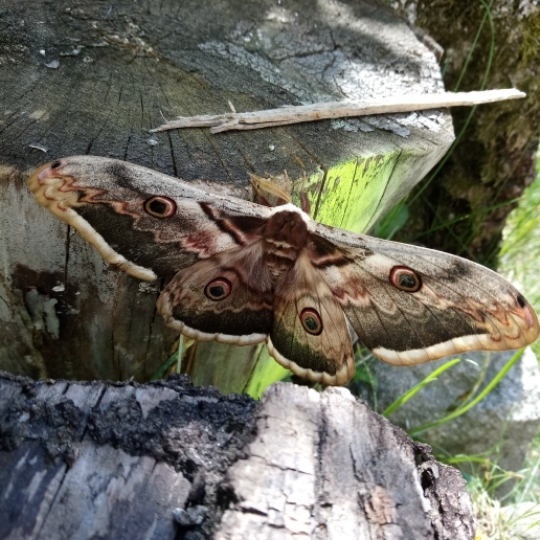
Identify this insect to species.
Saturnia pyri
